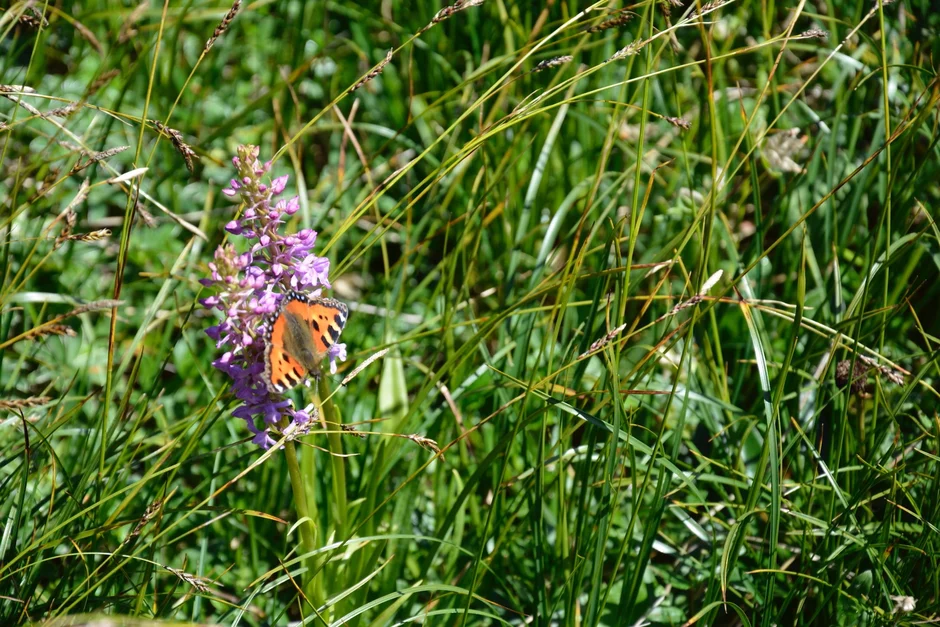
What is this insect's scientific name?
Aglais urticae
